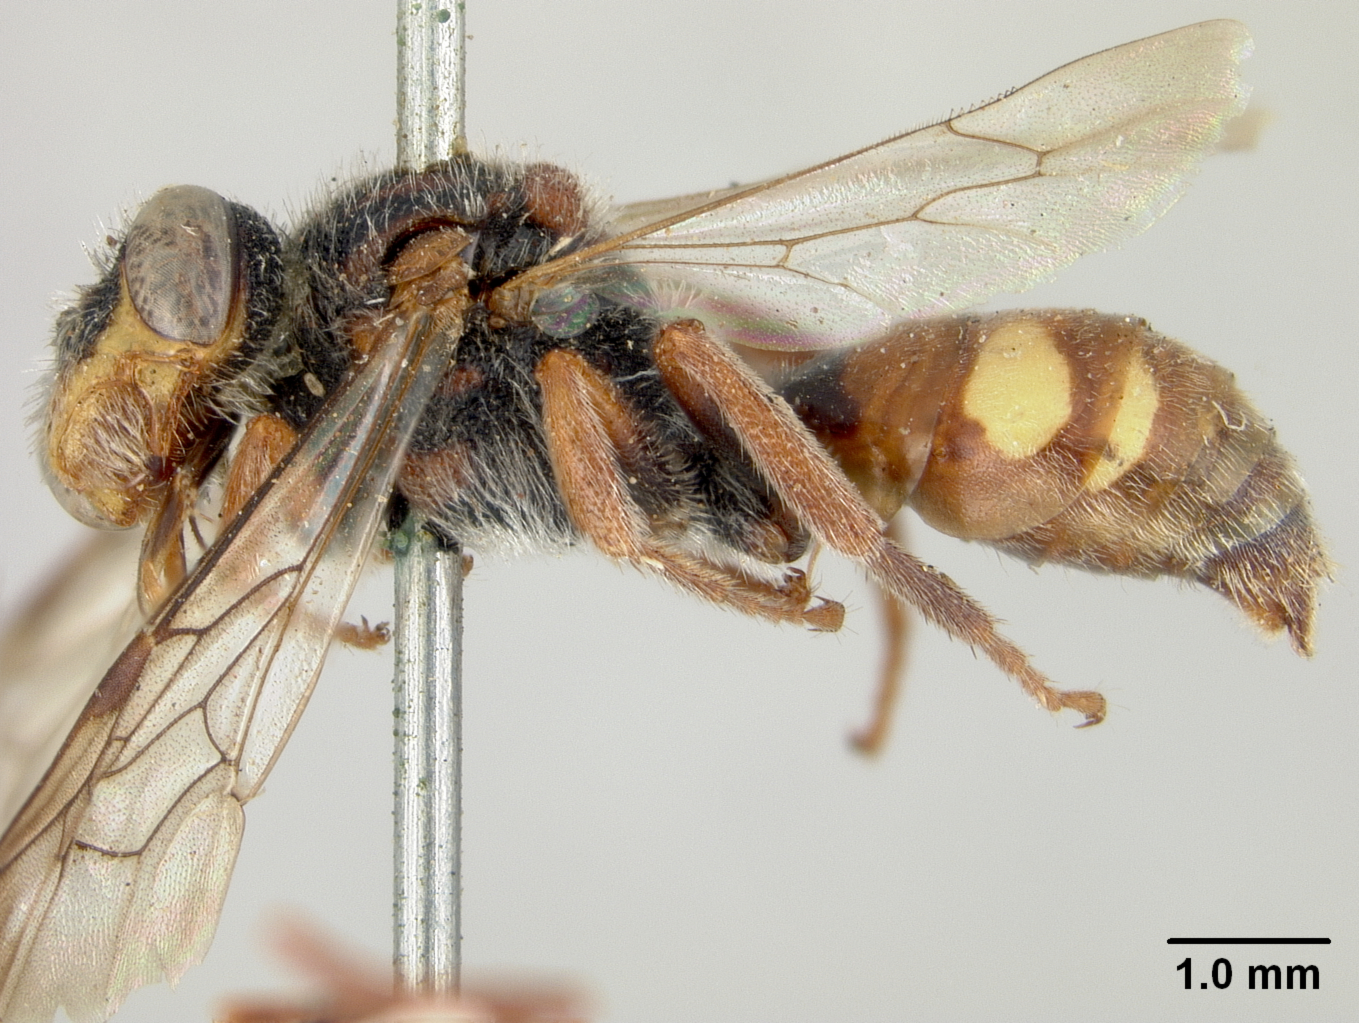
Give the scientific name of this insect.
Nomada schwarzi
